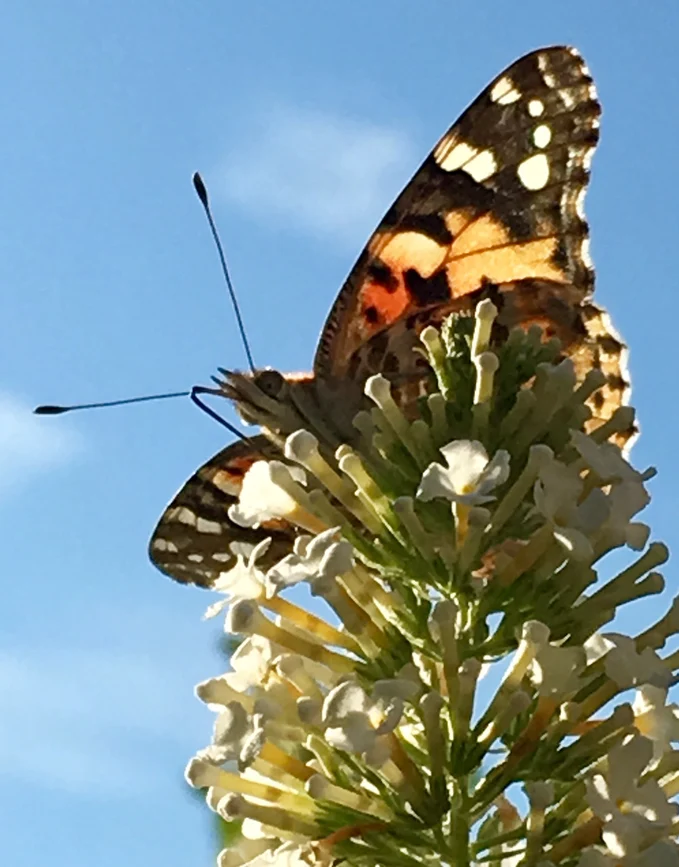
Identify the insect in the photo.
Vanessa cardui
